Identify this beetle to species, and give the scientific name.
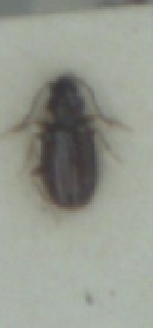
Tachys bistriatus
